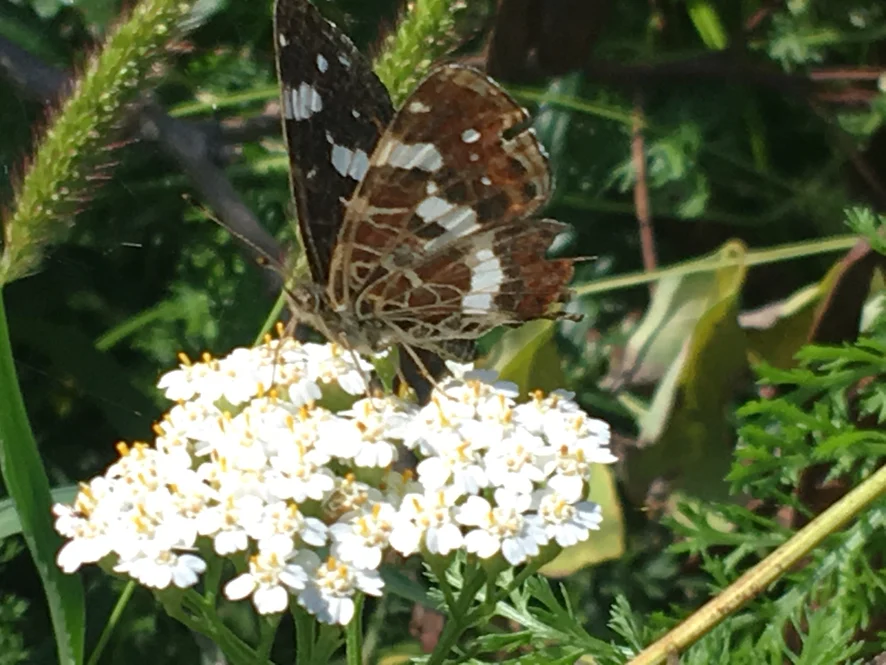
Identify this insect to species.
Araschnia levana
